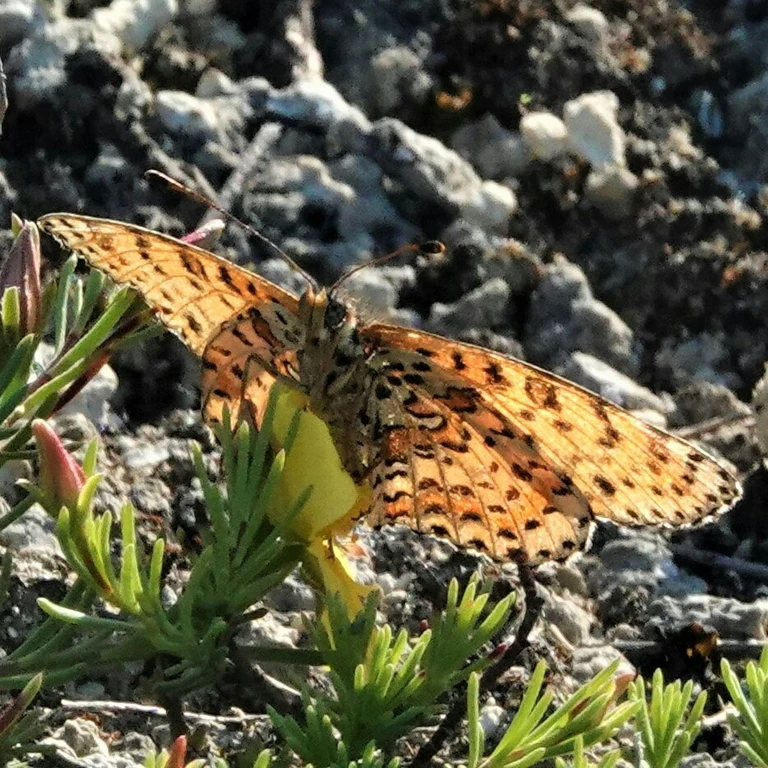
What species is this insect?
Melitaea didyma
